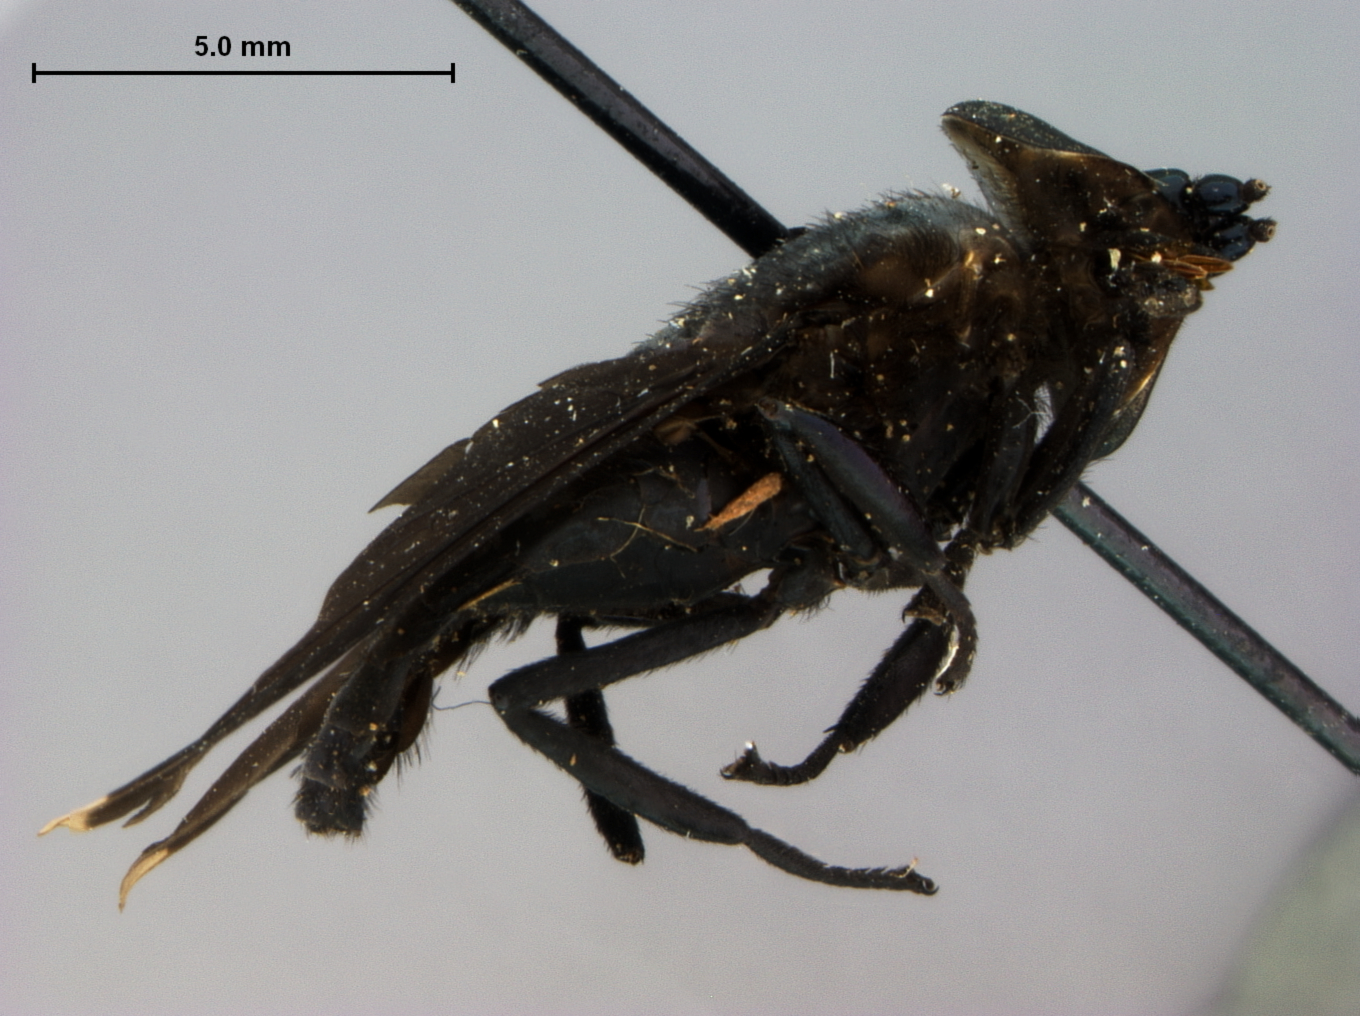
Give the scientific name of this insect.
Bolbodimyia nigra
